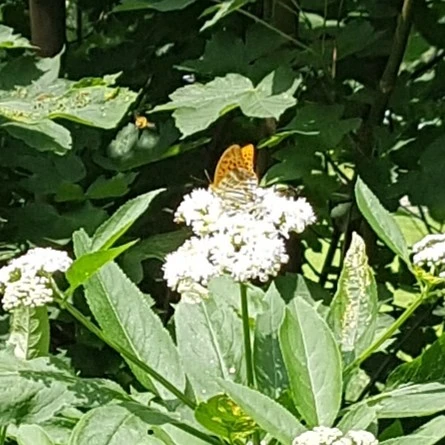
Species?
Argynnis paphia
